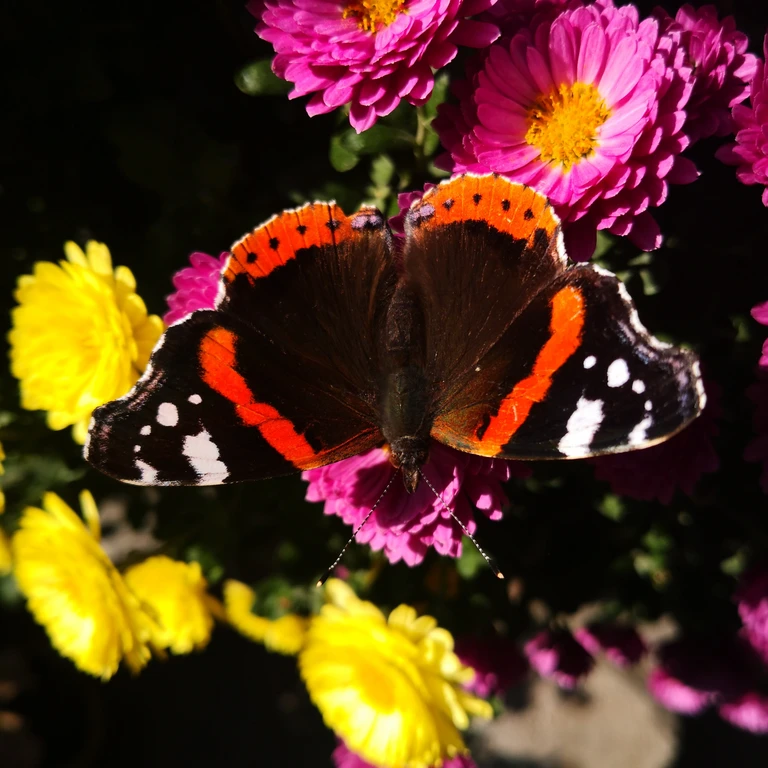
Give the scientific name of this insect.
Vanessa atalanta
